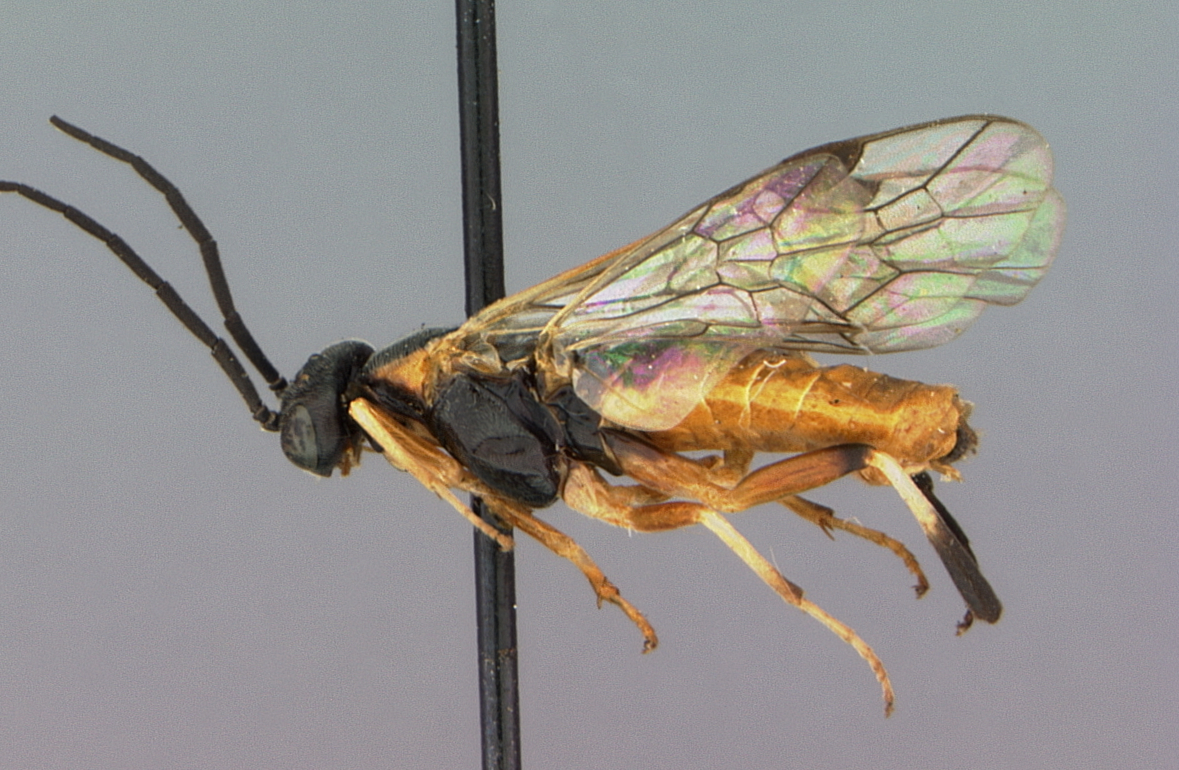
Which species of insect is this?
Pteronidea pulchella
